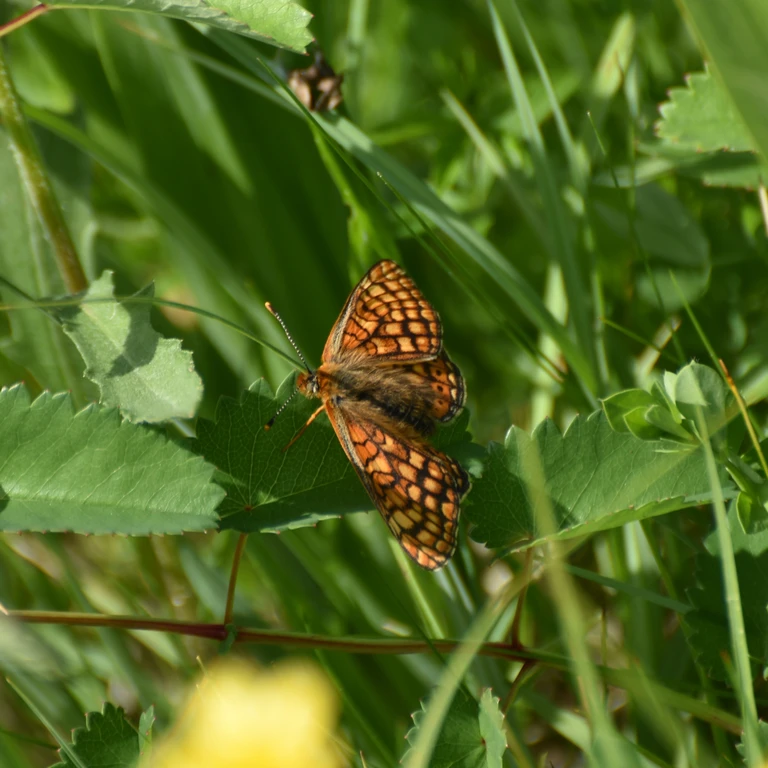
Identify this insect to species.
Euphydryas aurinia
